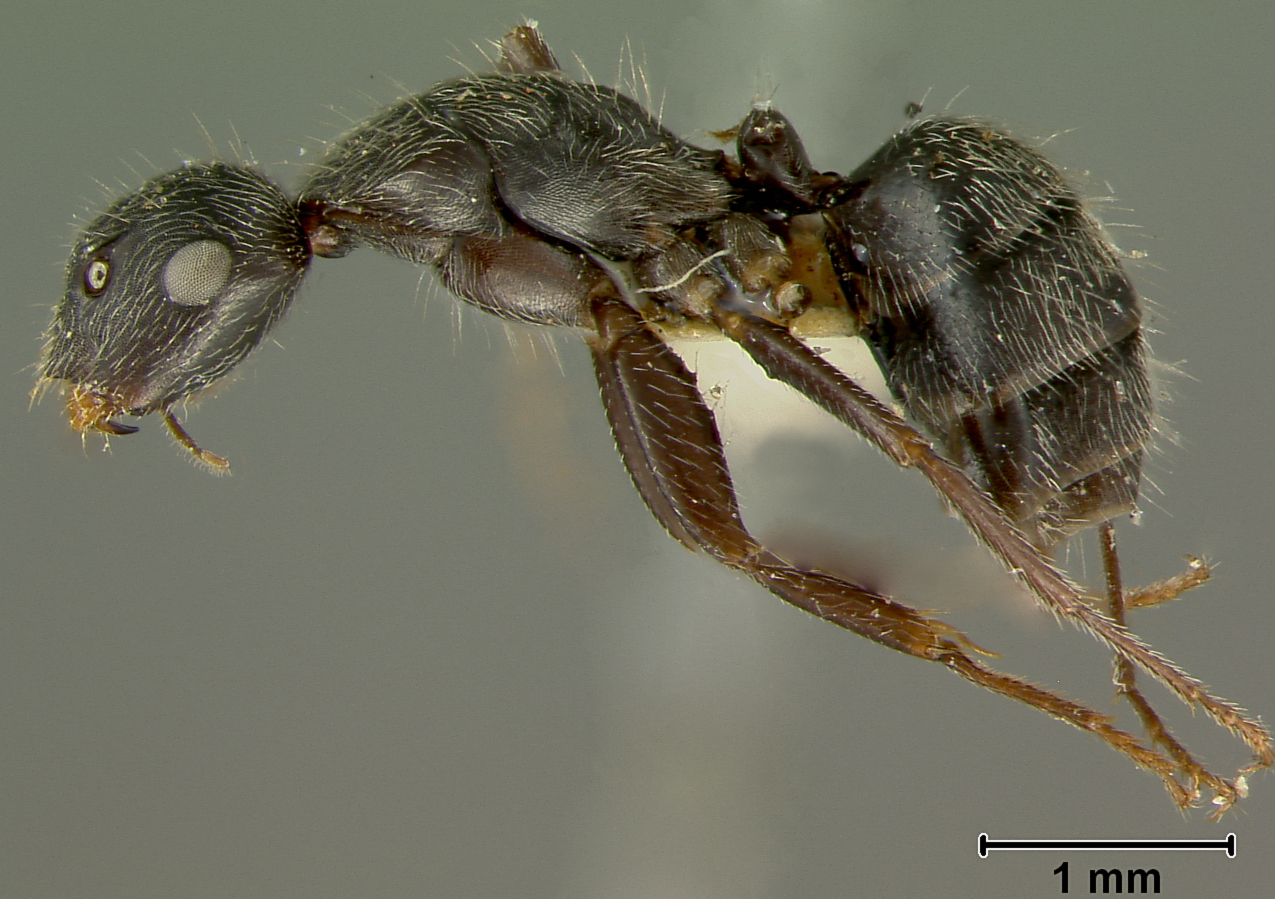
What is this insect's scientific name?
Camponotus frontalis
